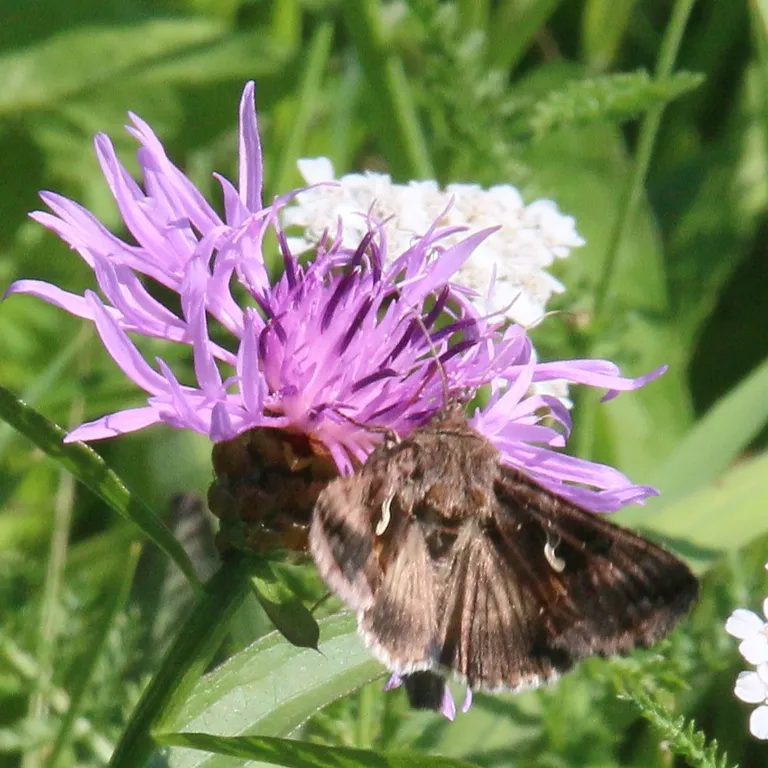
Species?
Autographa gamma
